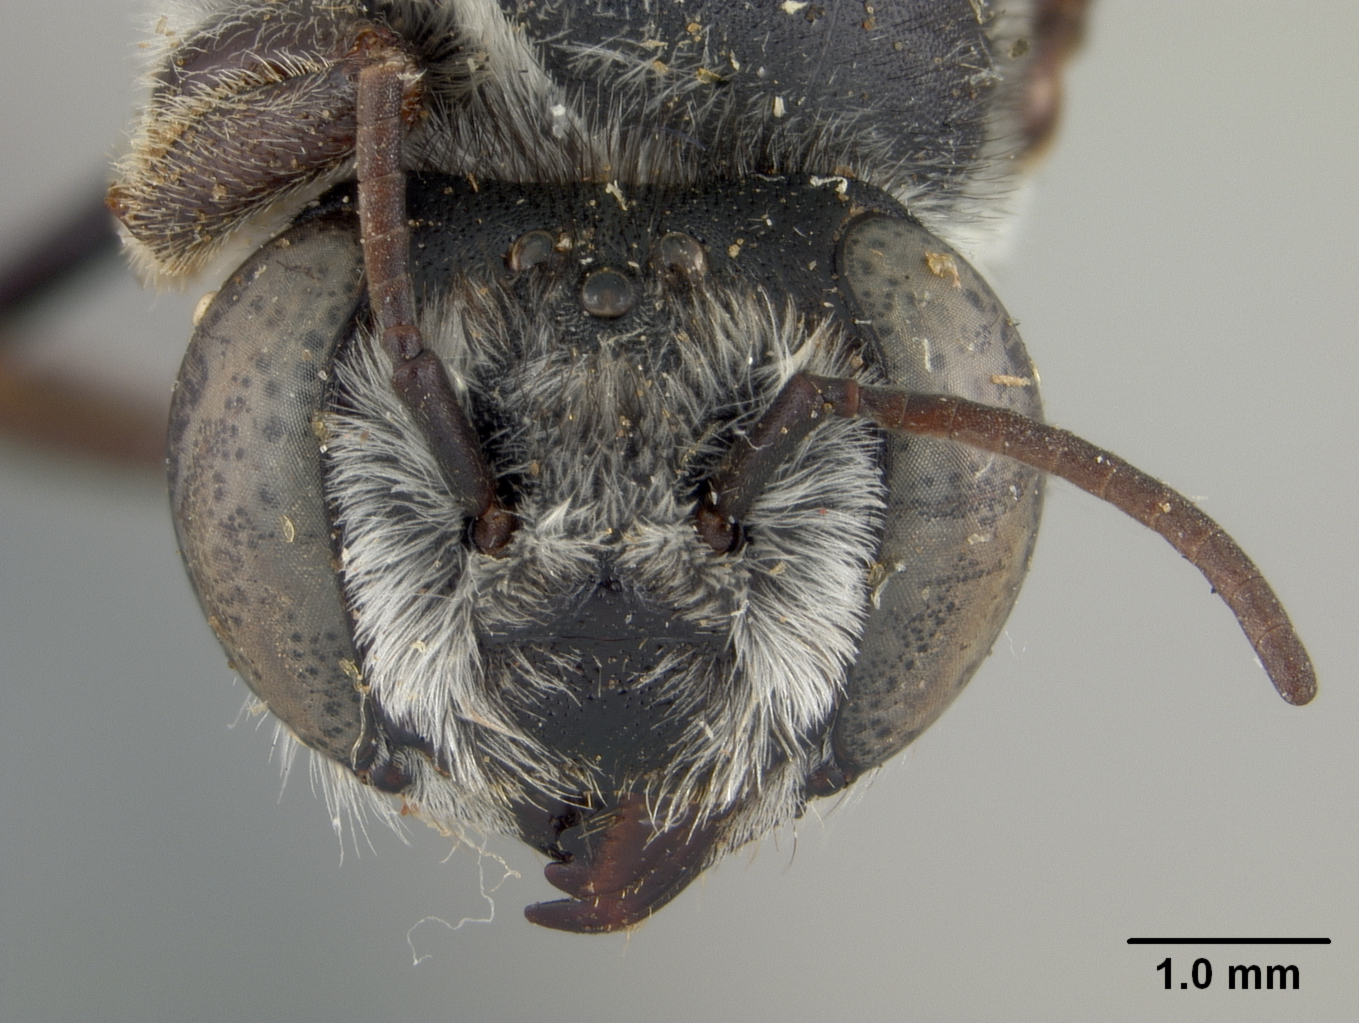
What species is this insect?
Megachile hoffmannseggiae
